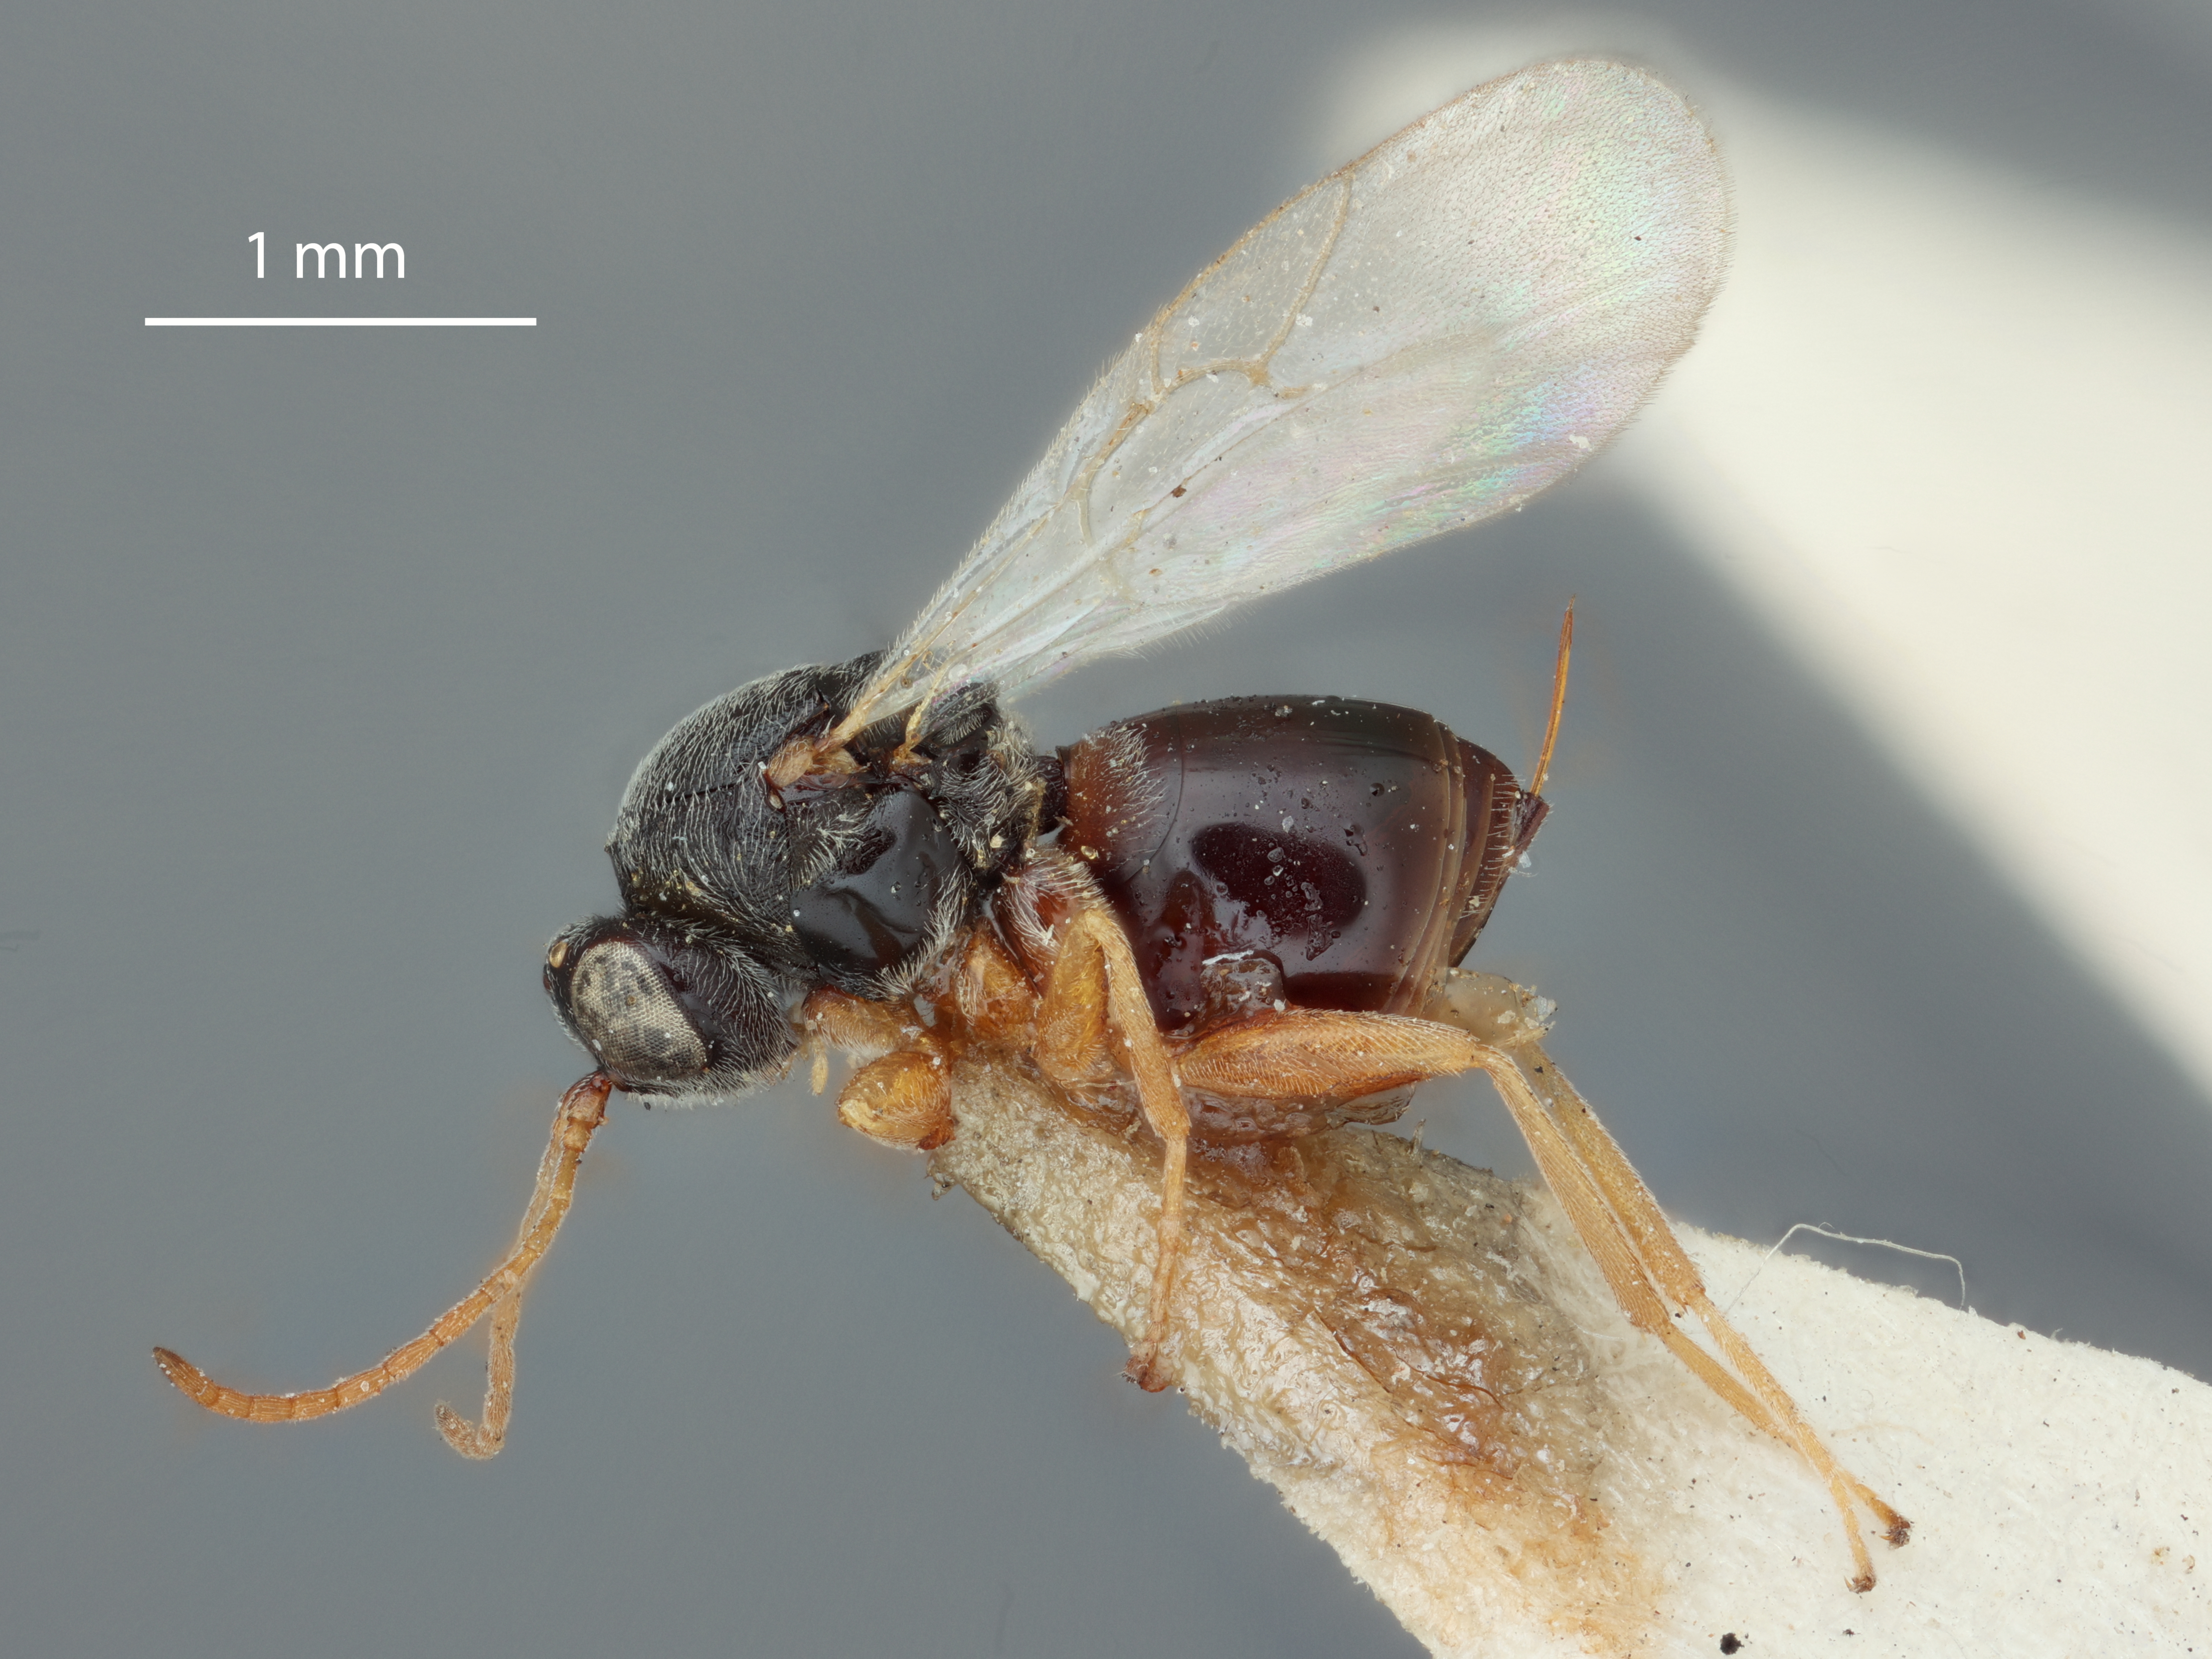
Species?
Ceroptres frondosae
